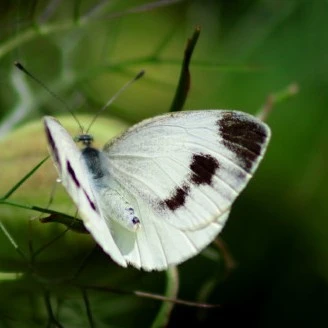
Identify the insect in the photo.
Pieris mannii
